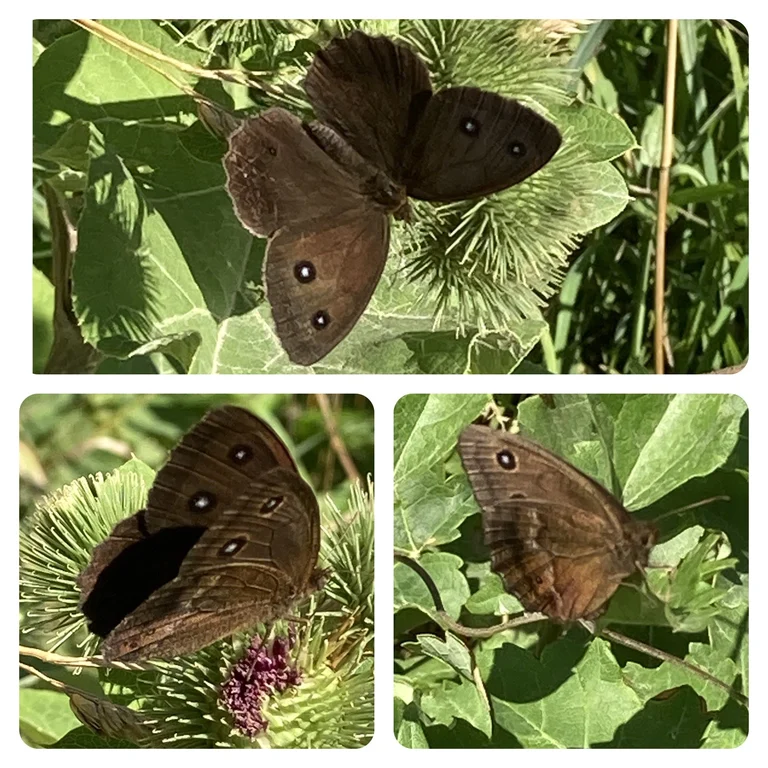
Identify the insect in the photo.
Minois dryas
